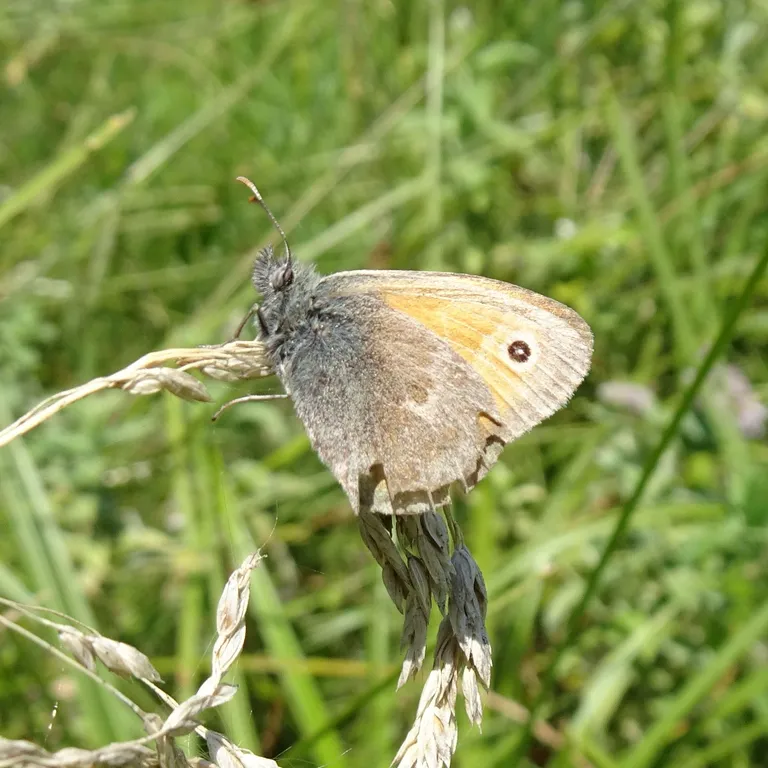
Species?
Coenonympha pamphilus
